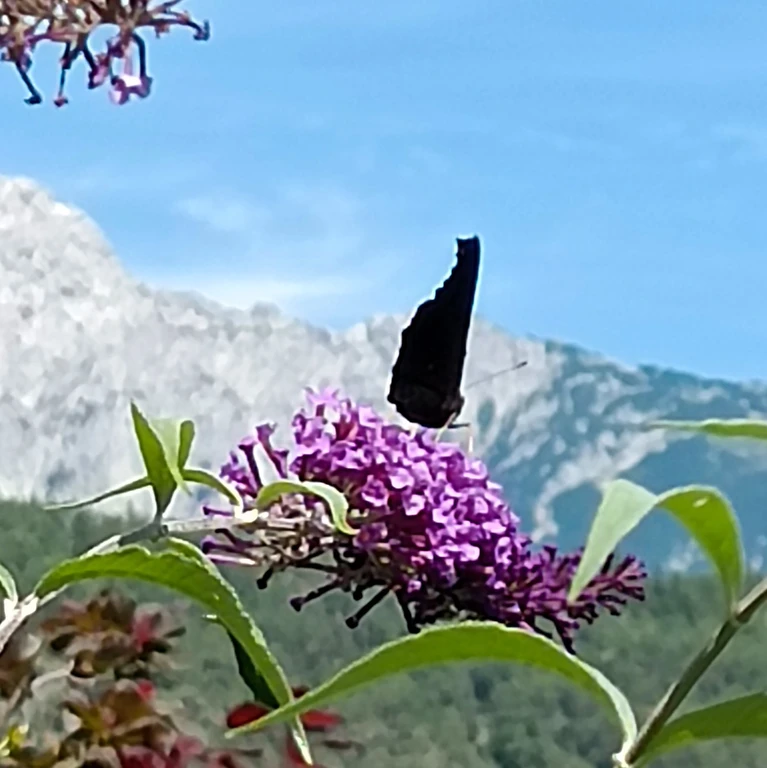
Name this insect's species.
Aglais io
